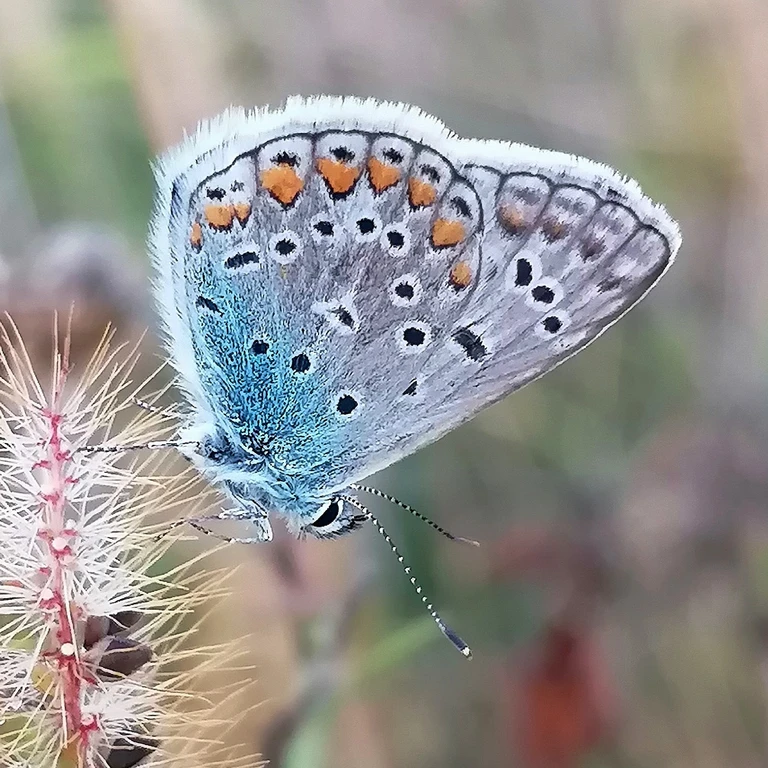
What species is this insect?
Polyommatus icarus
